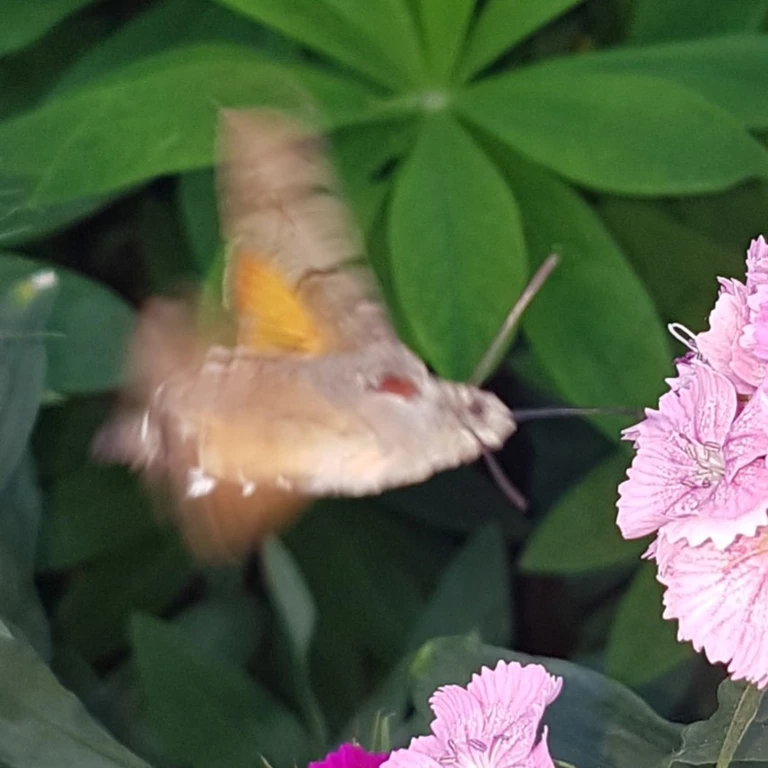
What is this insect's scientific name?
Macroglossum stellatarum
